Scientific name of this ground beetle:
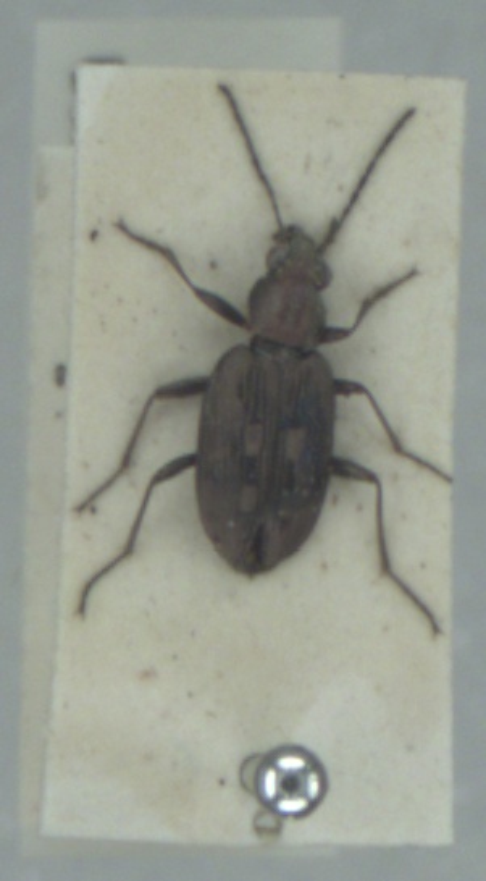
Bembidion litorale
